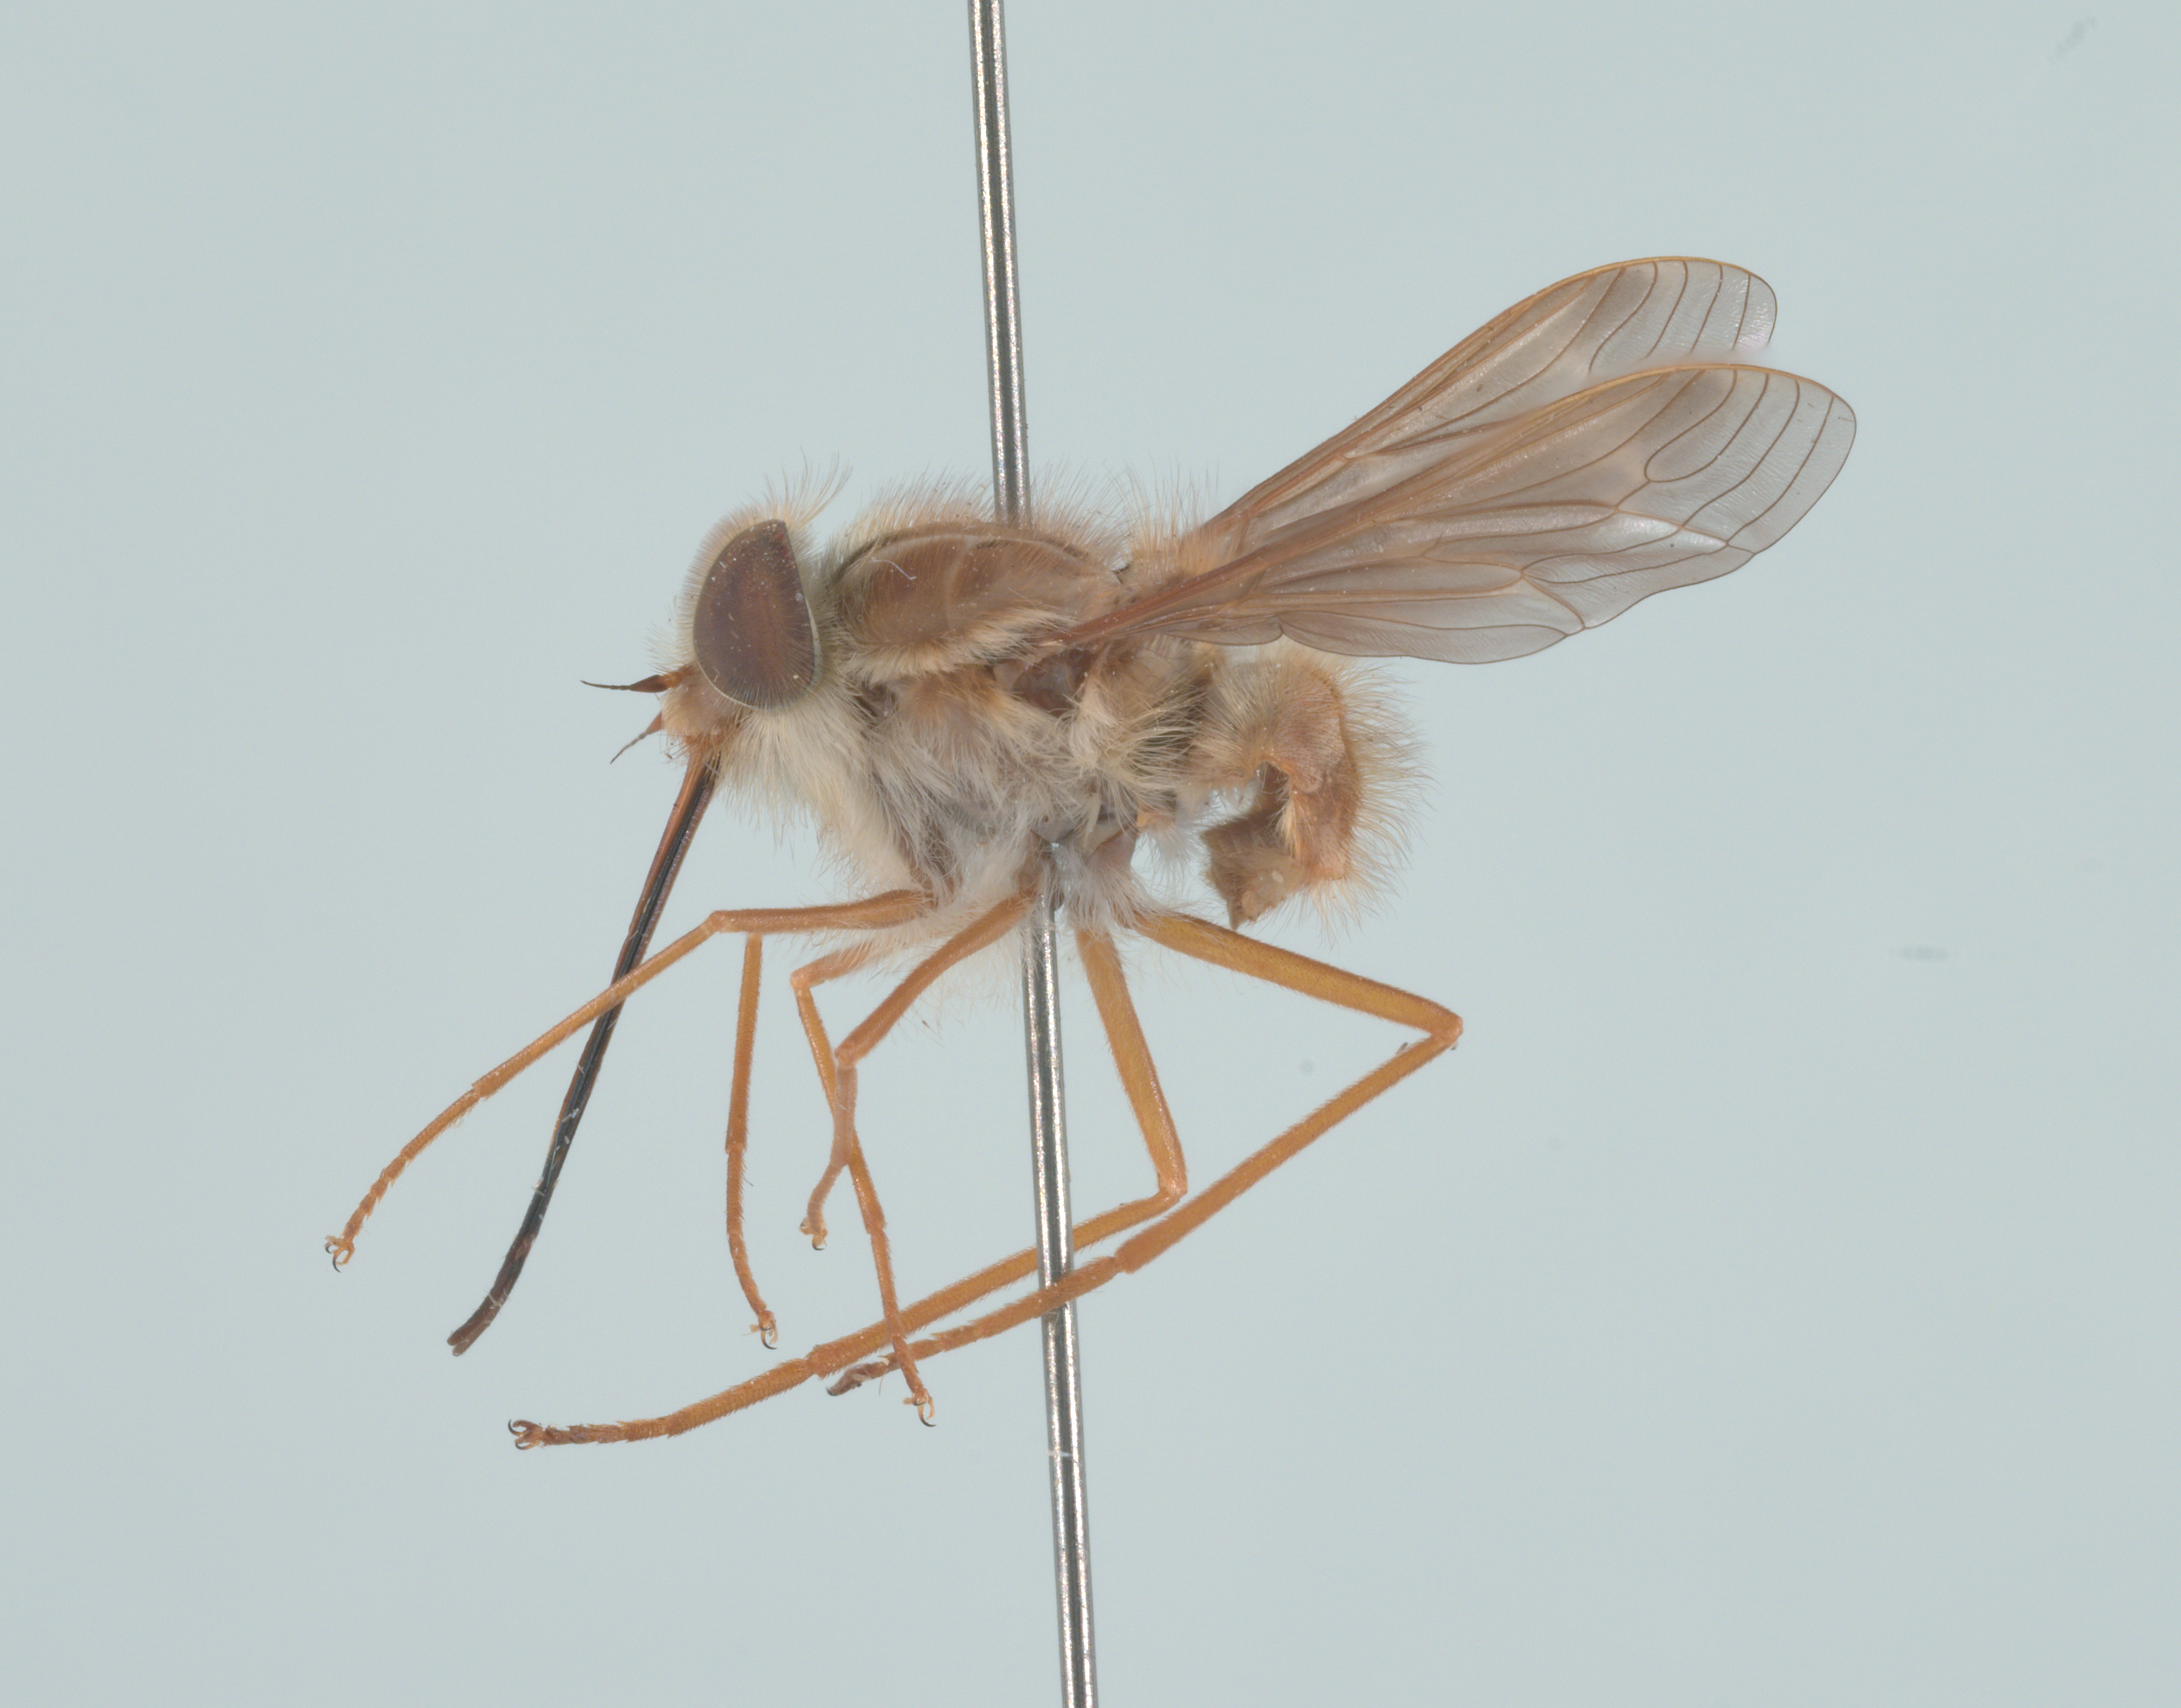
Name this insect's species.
Hirmoneura nubipennis (also Trichophthalma nubipennis)
